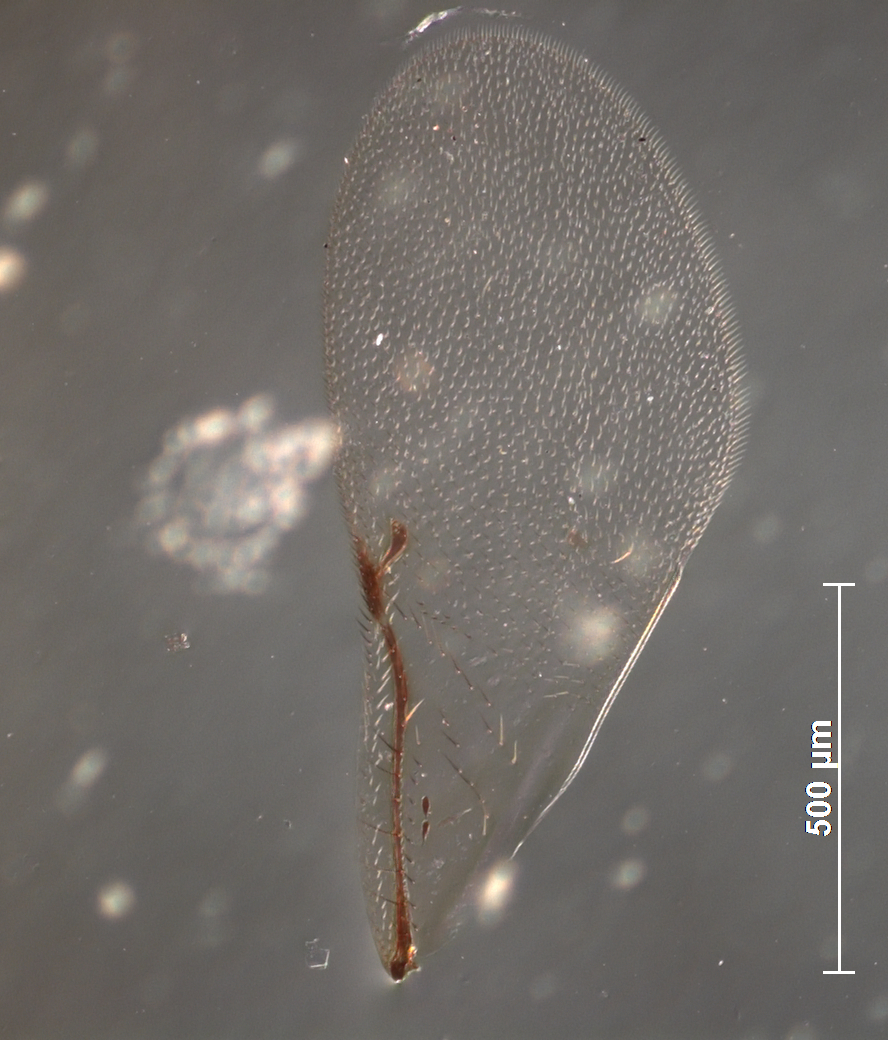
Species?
Prionomitus kamathi
